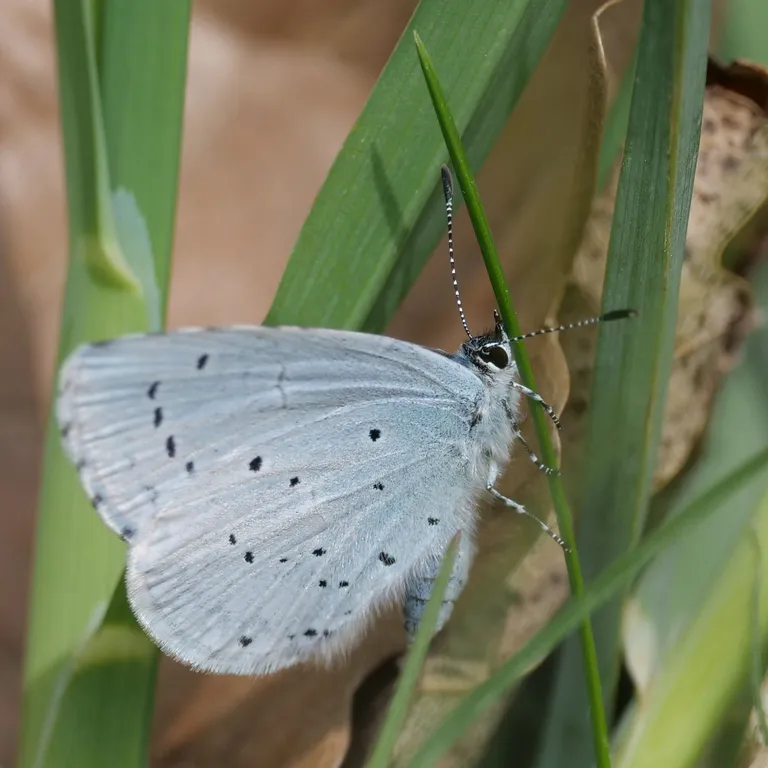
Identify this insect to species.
Celastrina argiolus
